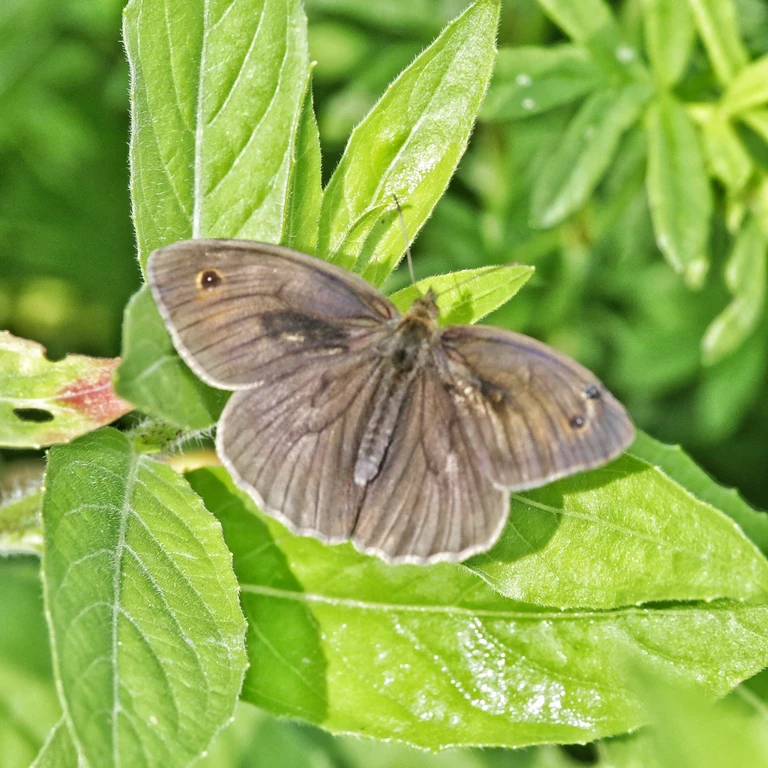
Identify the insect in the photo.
Maniola jurtina
